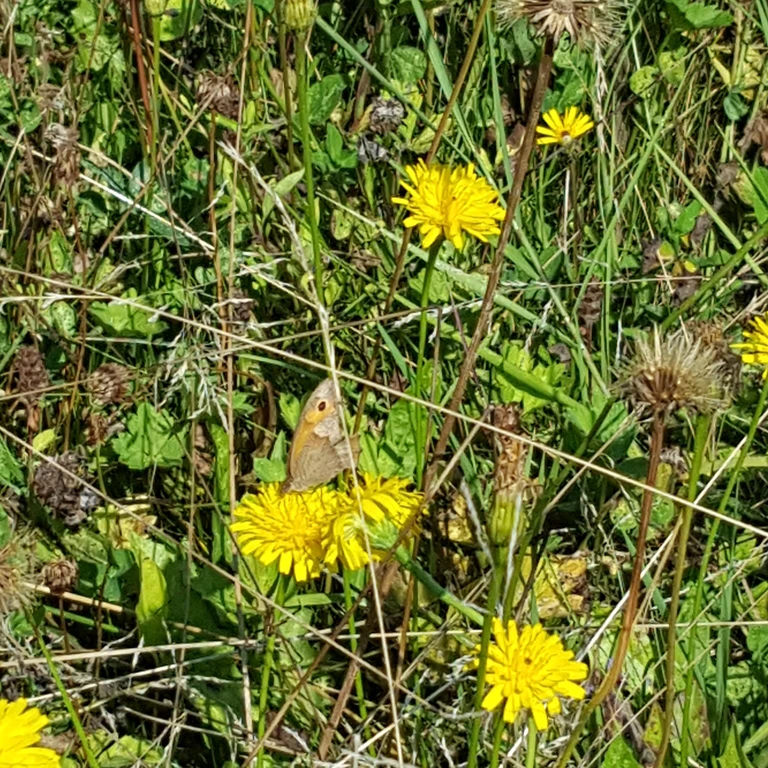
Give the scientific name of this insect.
Maniola jurtina
